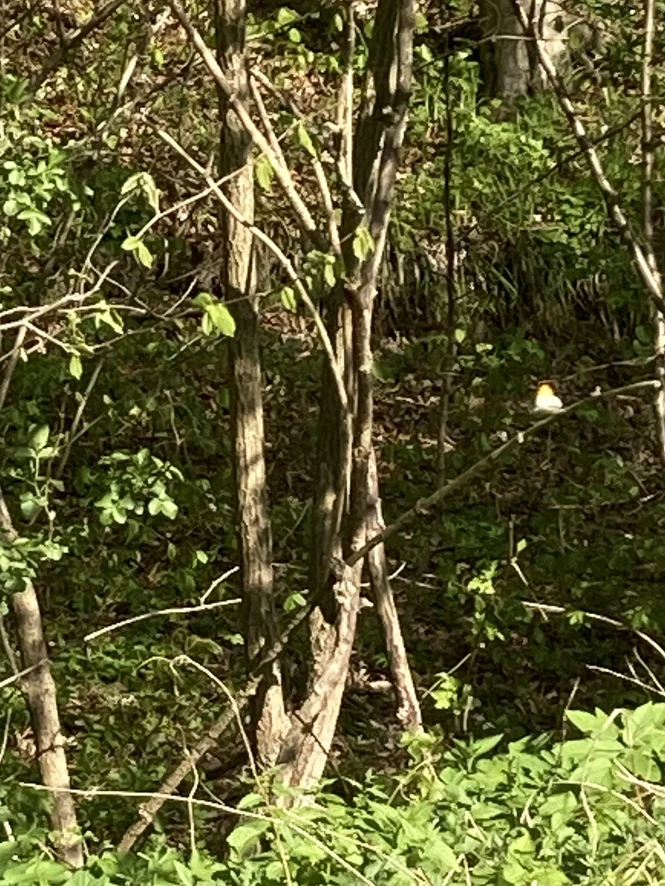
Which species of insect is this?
Anthocharis cardamines
